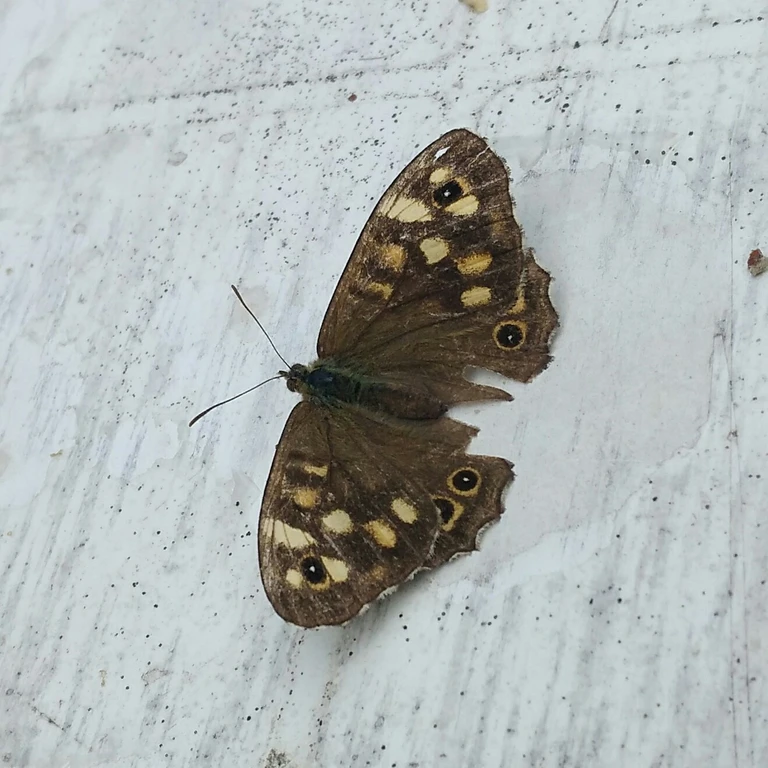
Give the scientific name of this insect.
Pararge aegeria
